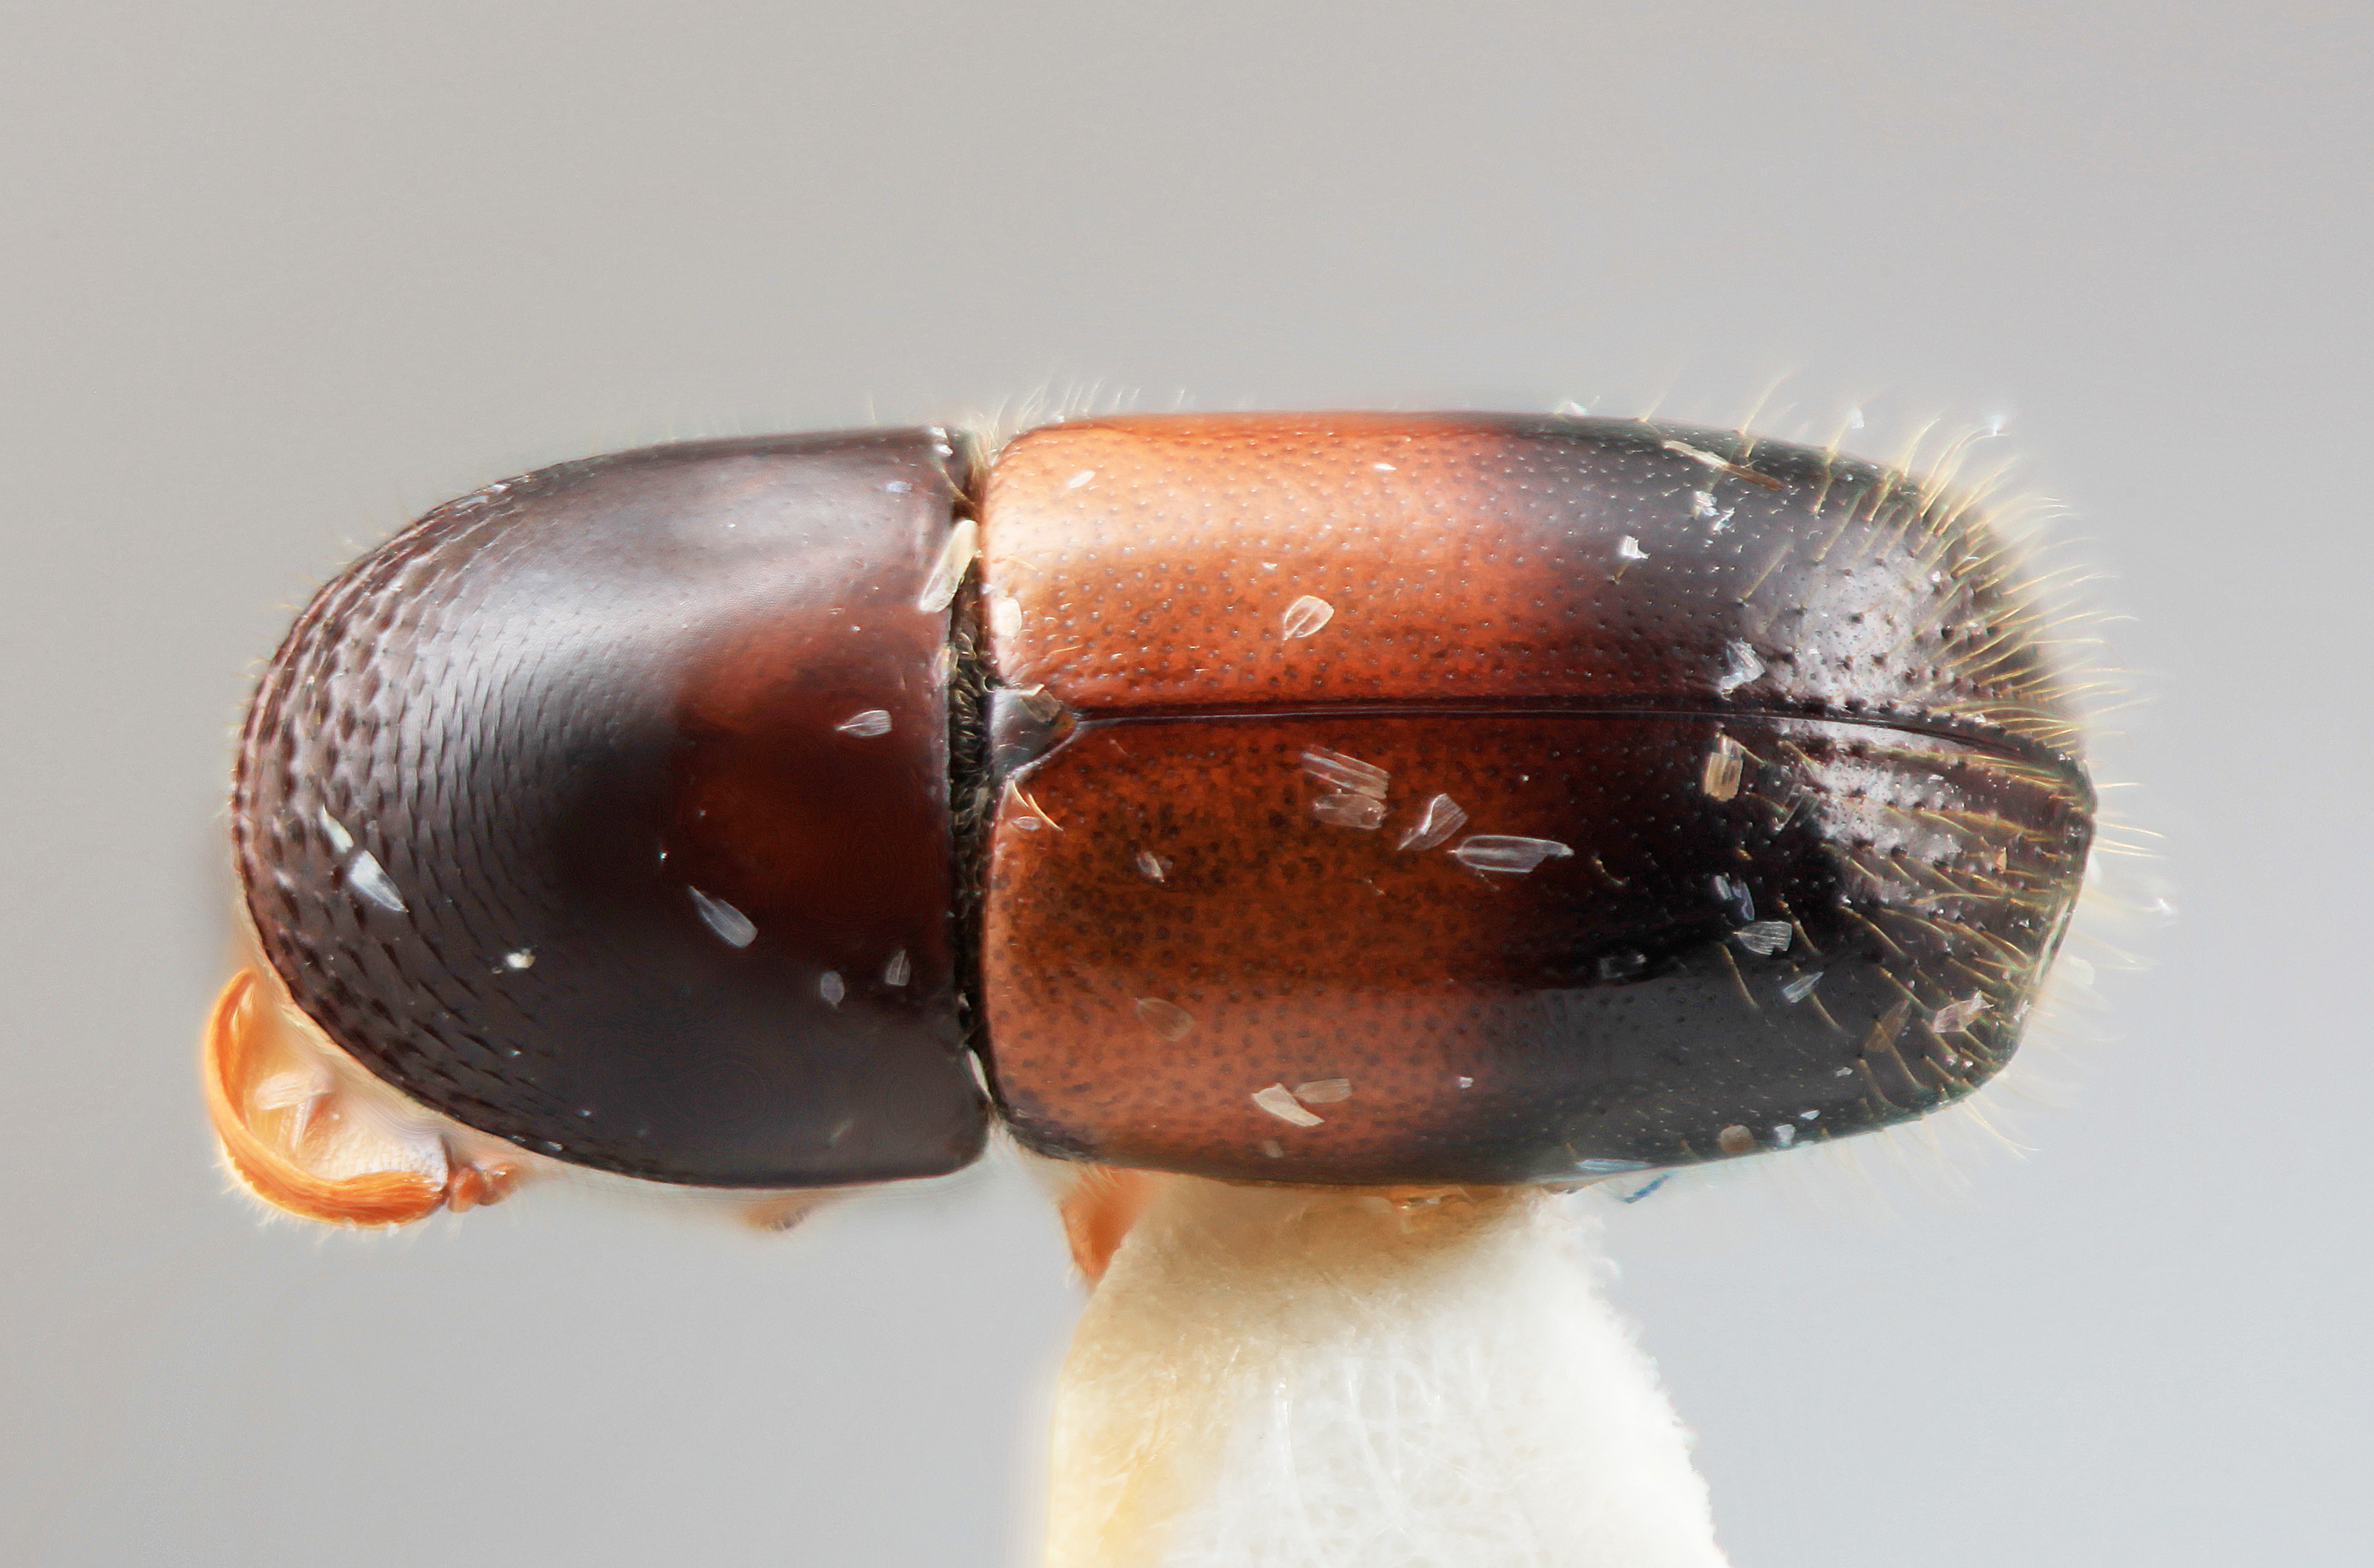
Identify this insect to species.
Corthylus tuberculifer
